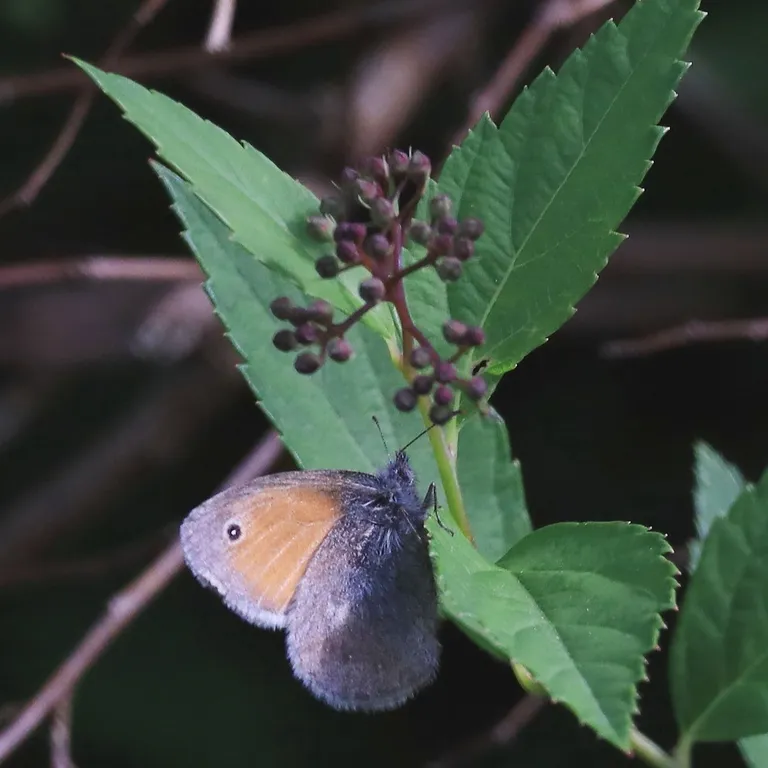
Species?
Coenonympha pamphilus
